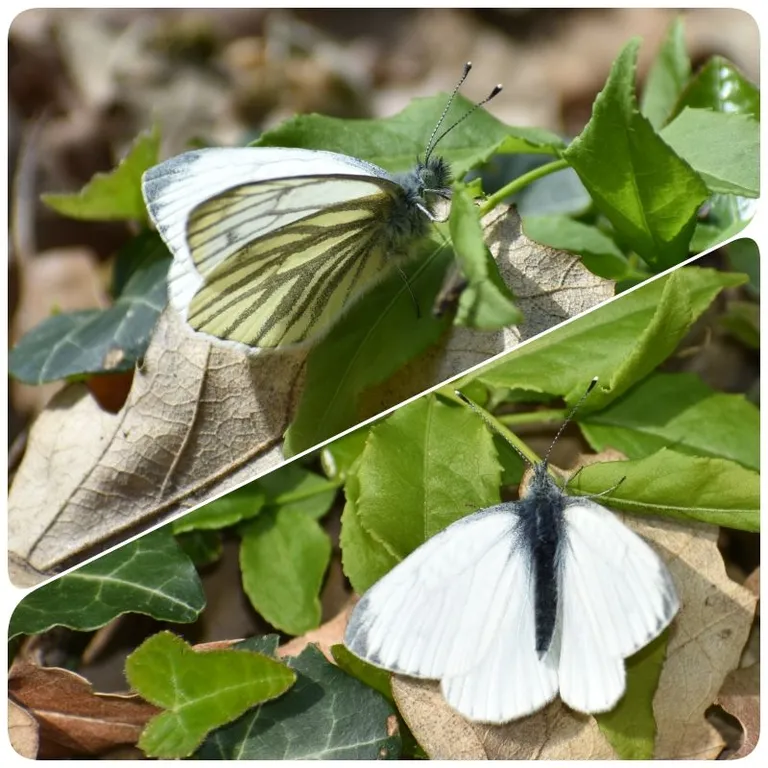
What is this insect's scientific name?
Pieris napi
